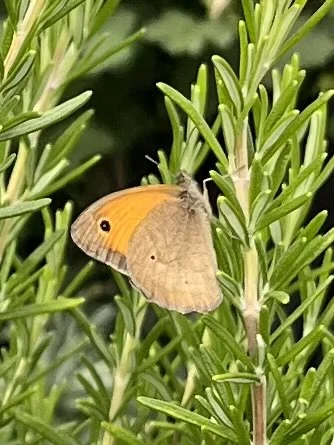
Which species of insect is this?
Maniola jurtina
